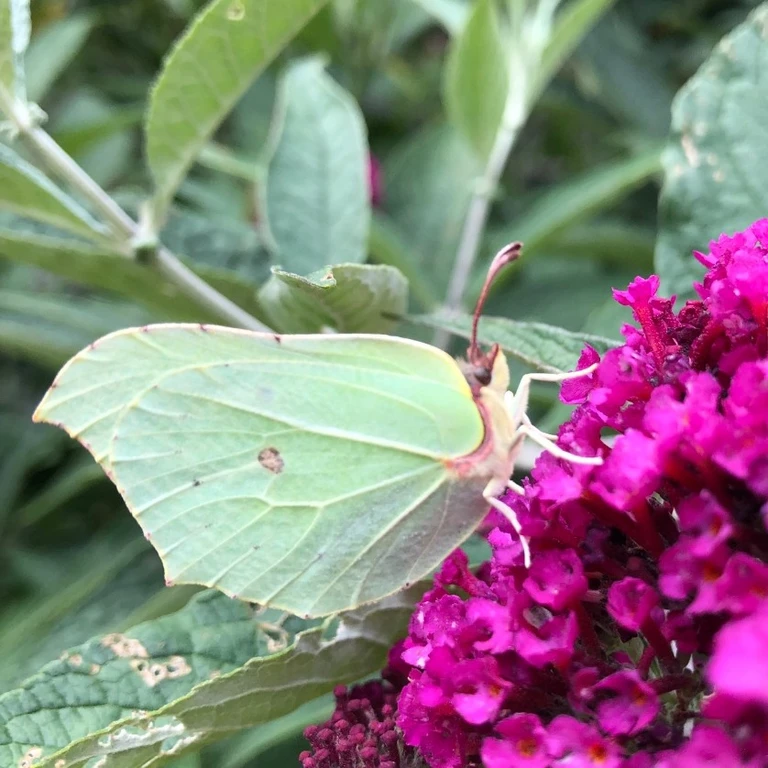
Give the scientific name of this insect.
Gonepteryx rhamni
